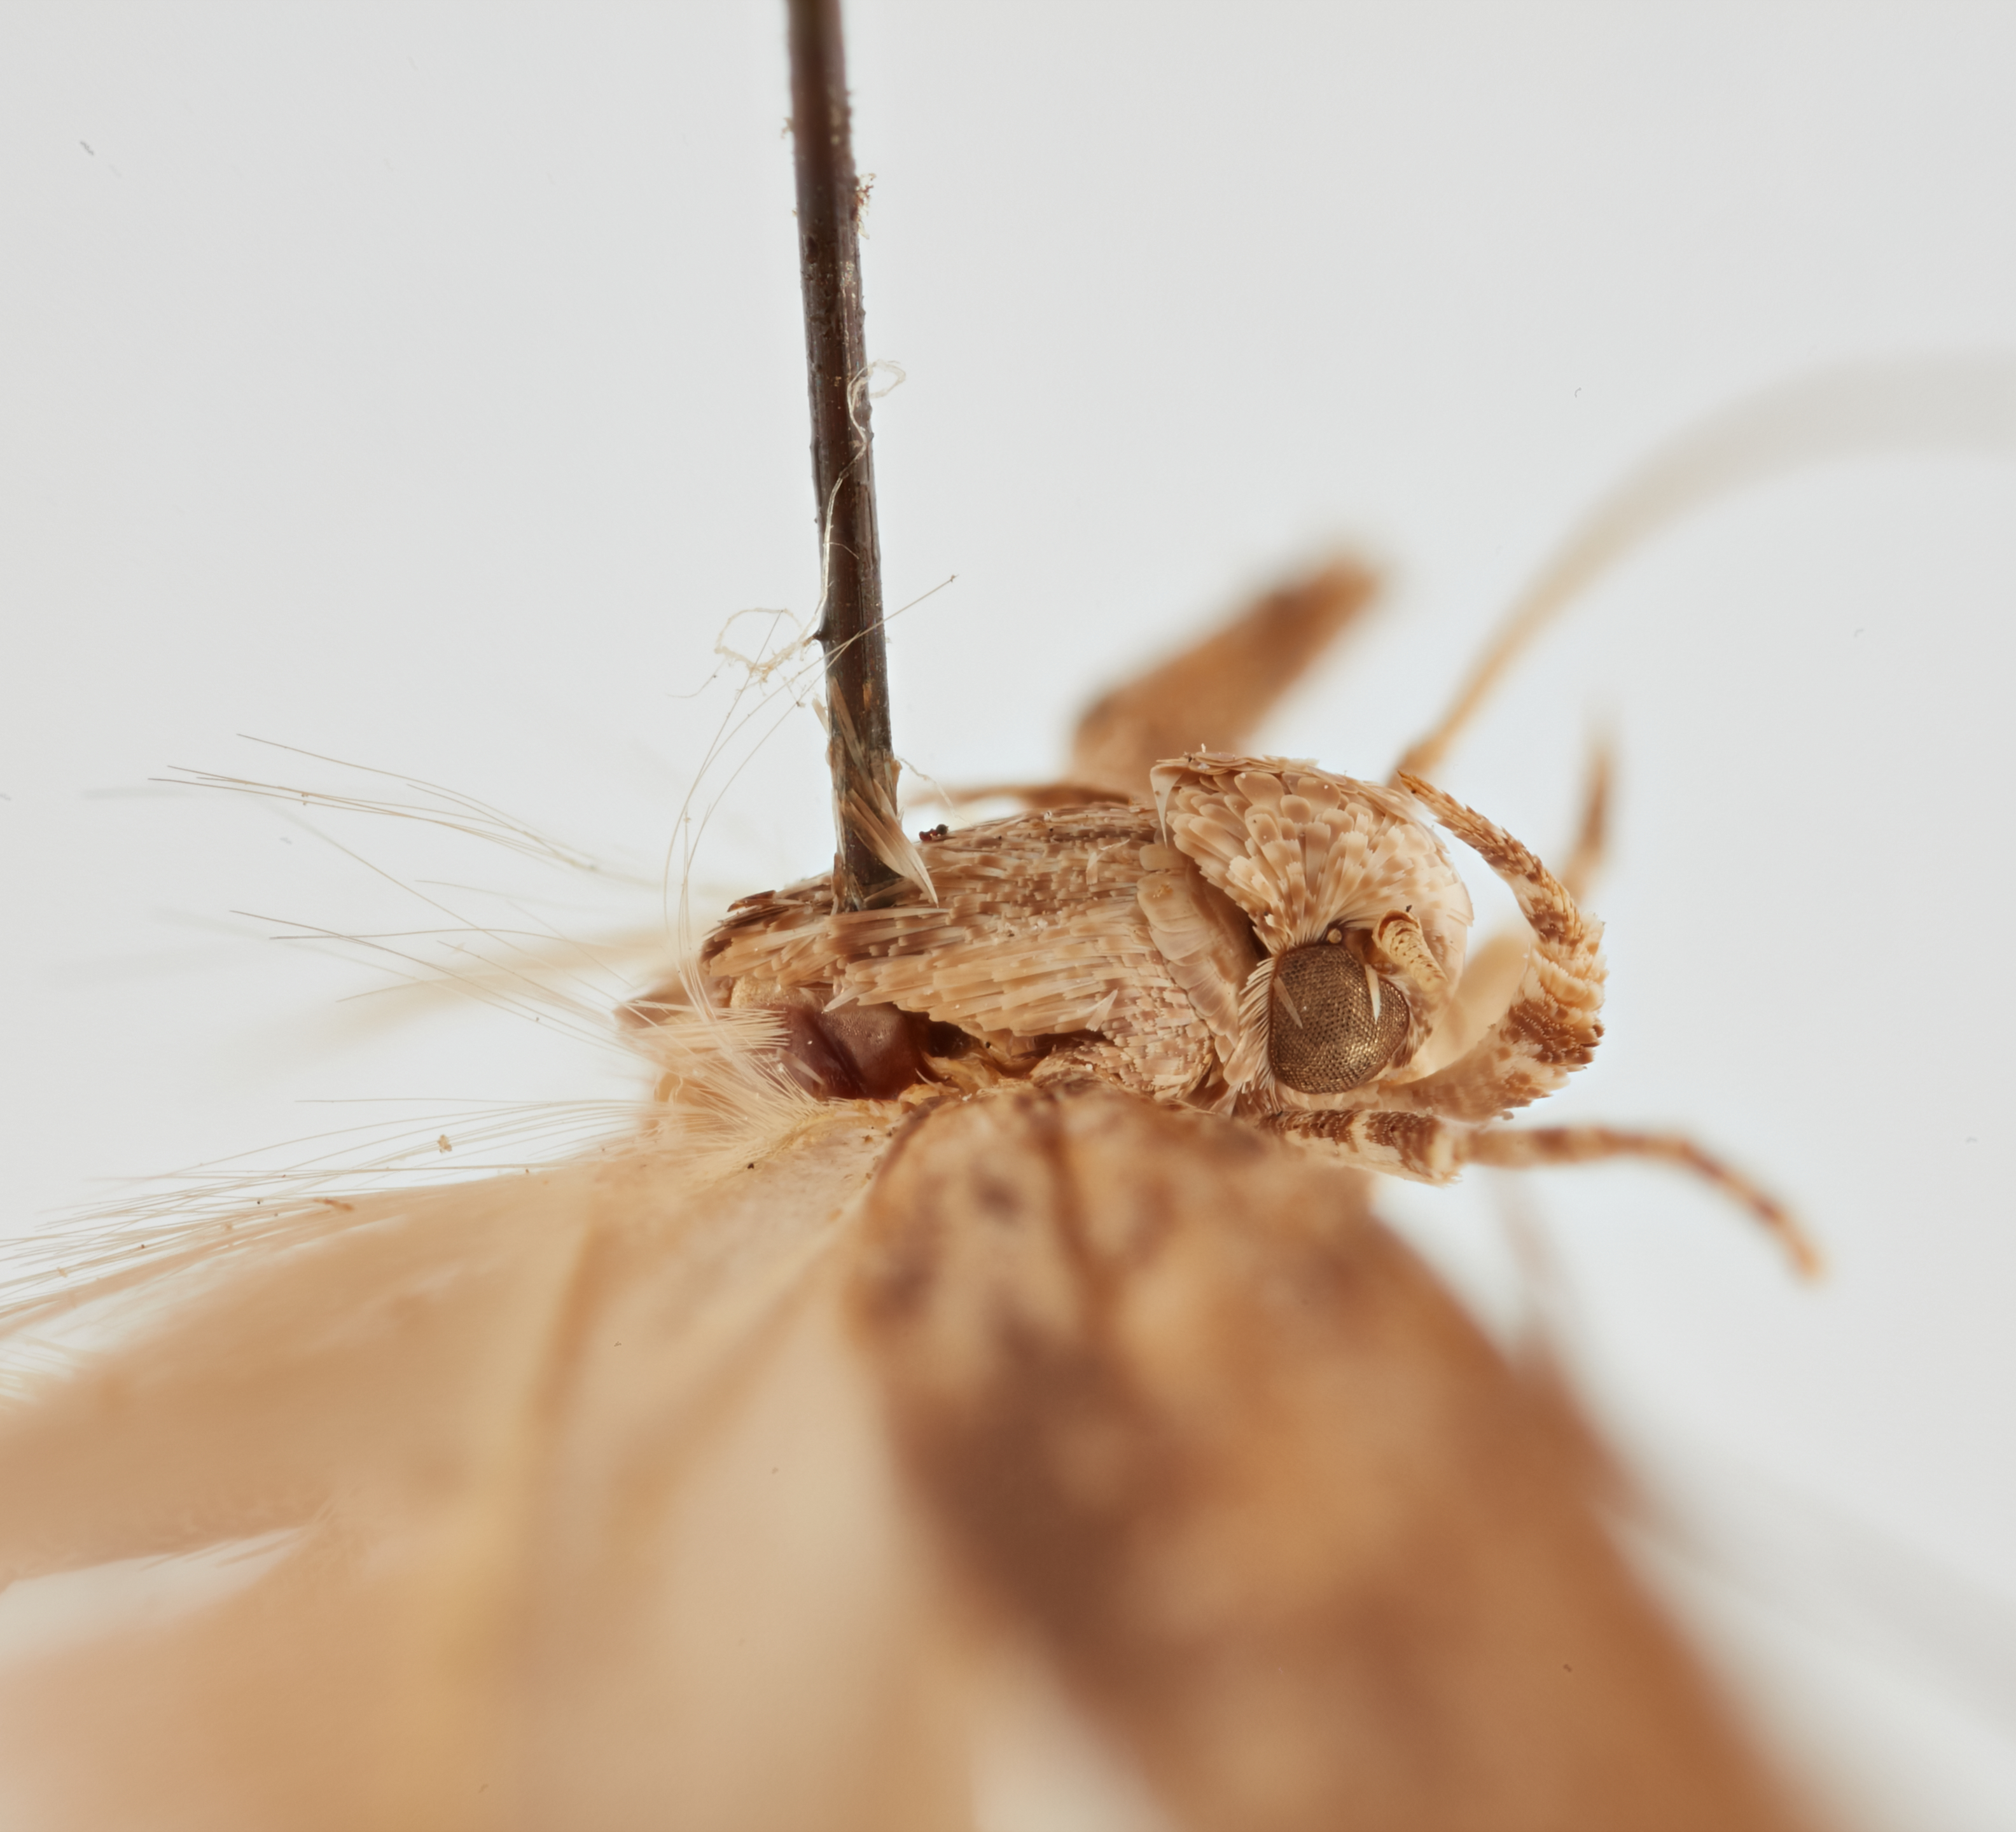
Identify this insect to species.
Phthorimaea operculella
